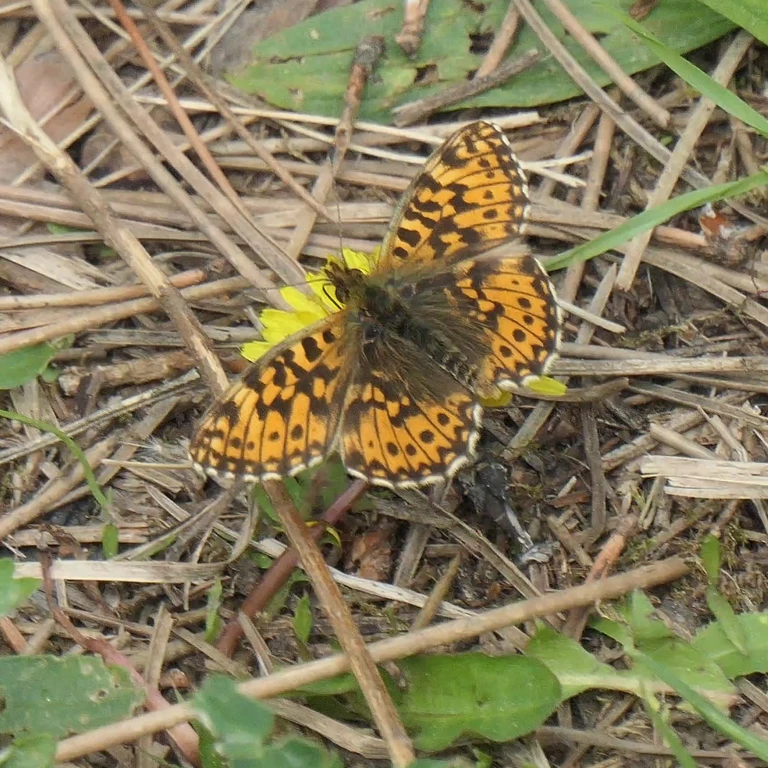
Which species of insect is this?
Boloria dia
